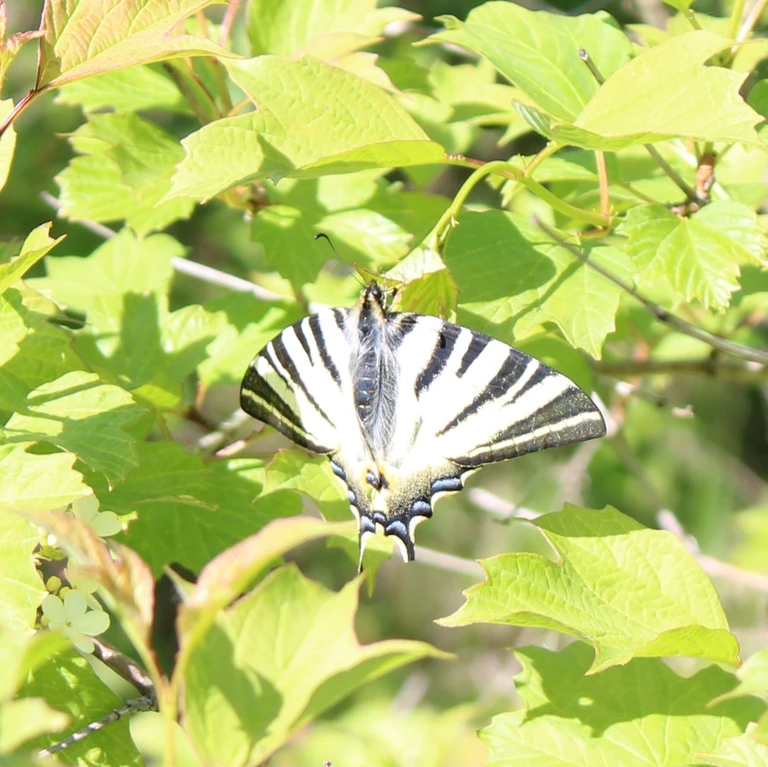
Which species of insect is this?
Iphiclides podalirius
